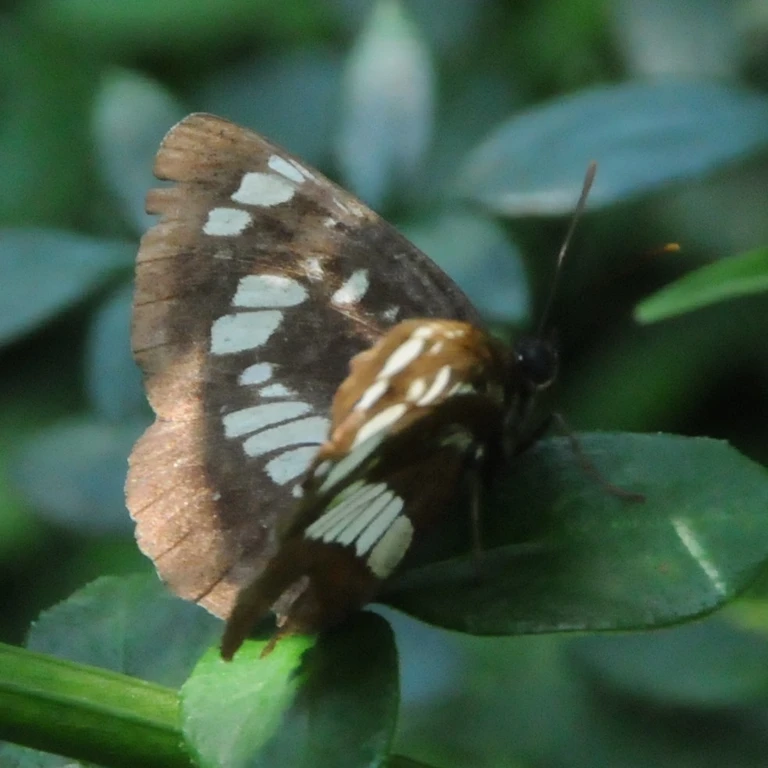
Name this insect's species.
Neptis rivularis
